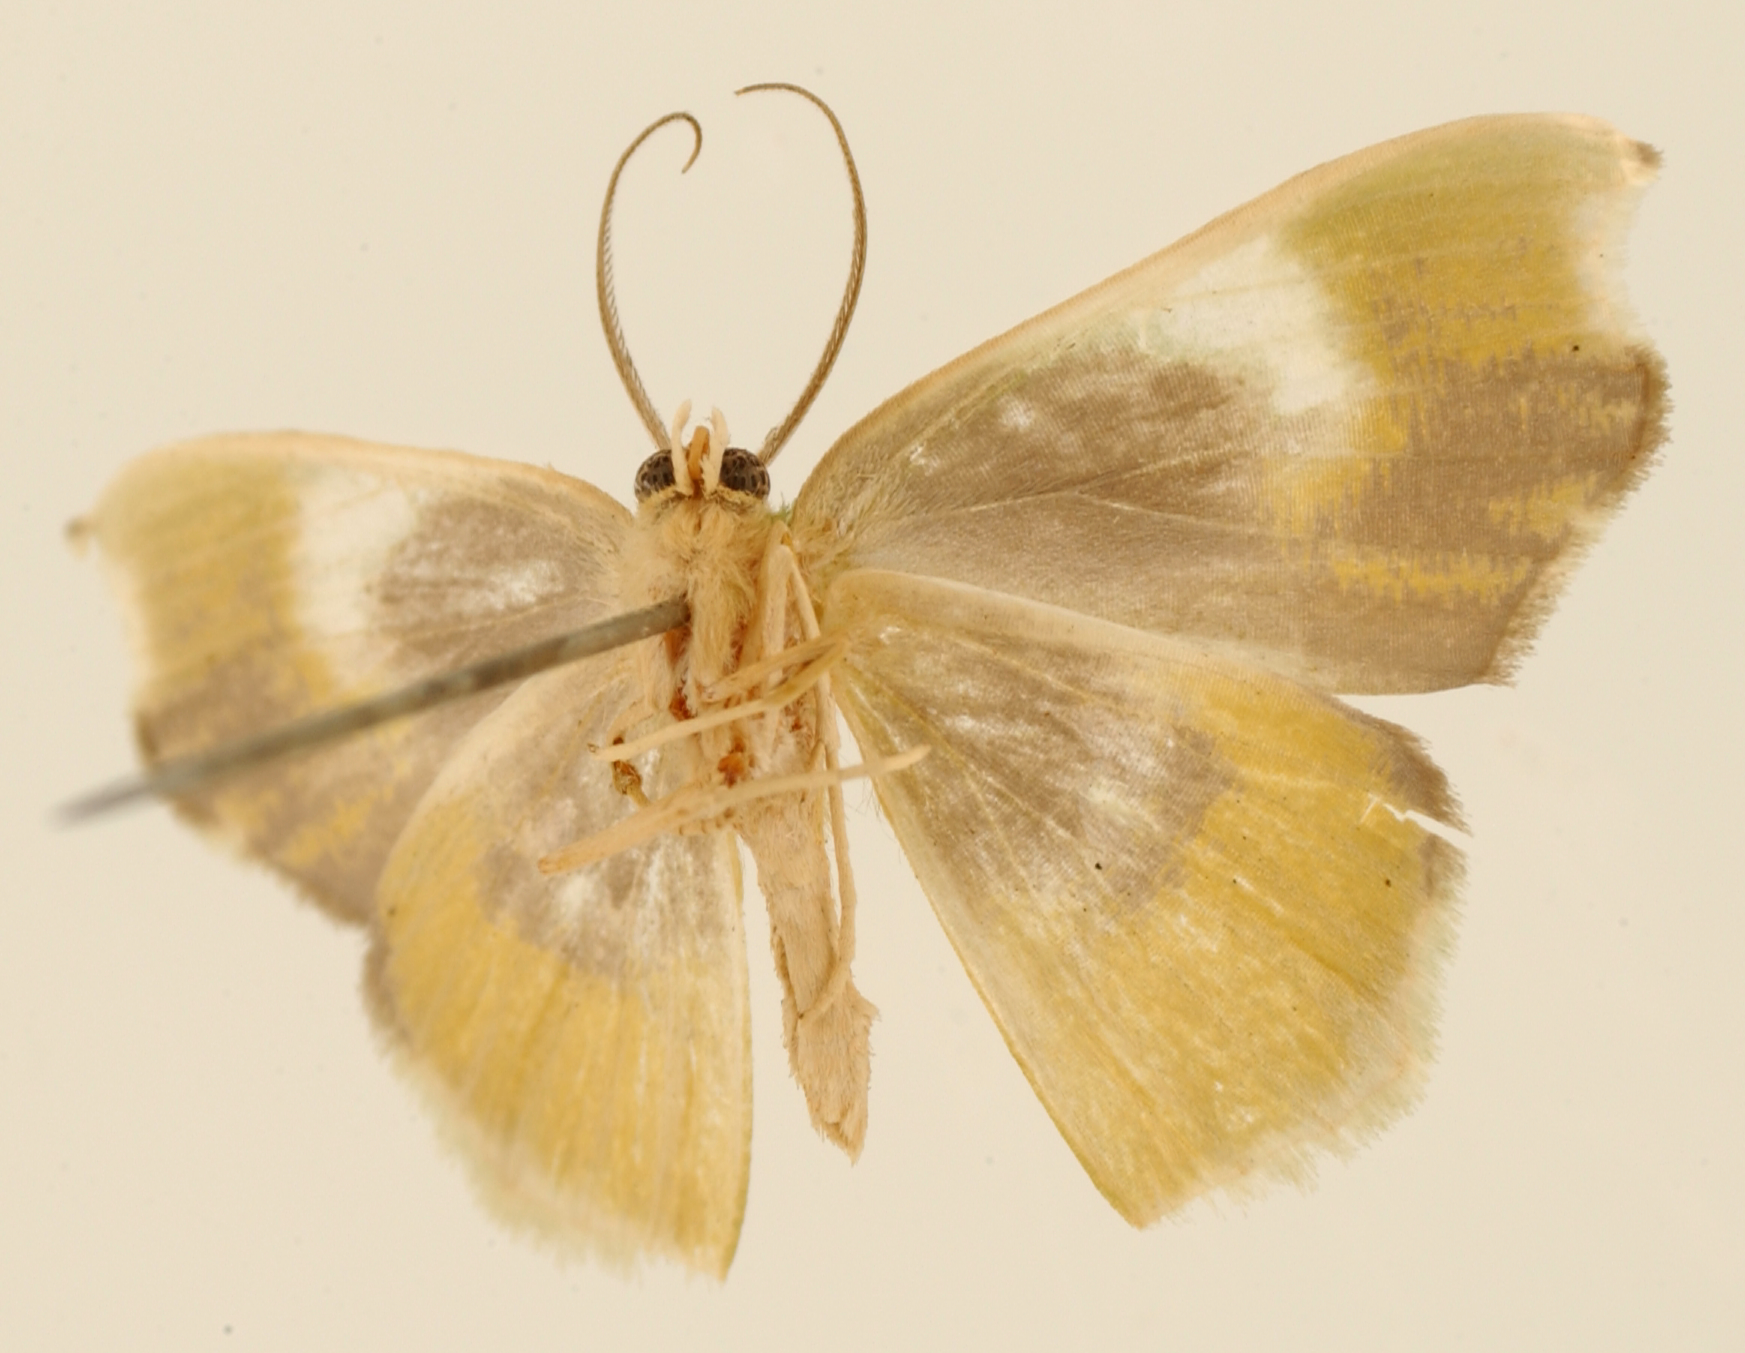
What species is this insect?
Nemoria vitiosaria
